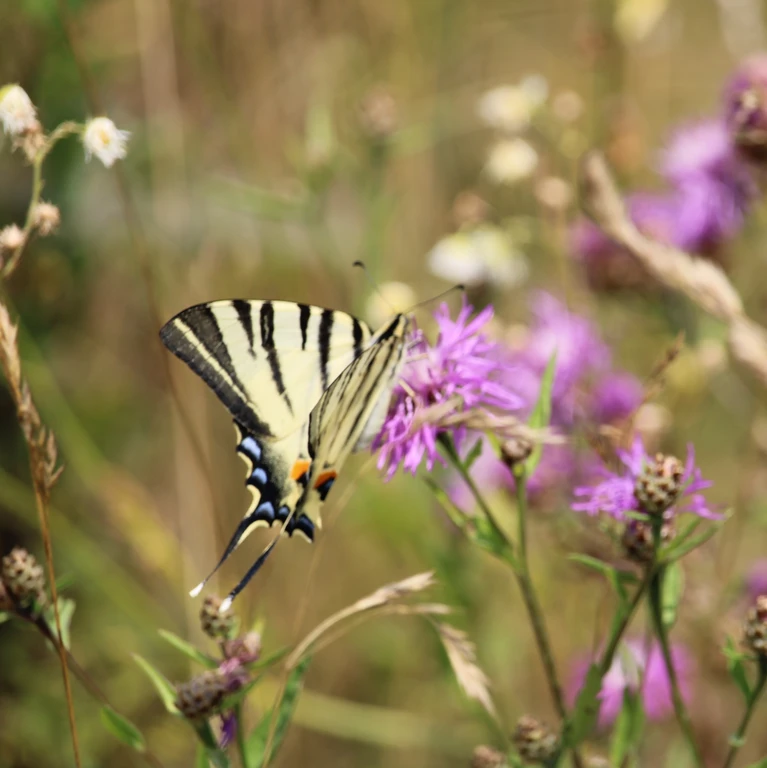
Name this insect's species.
Iphiclides podalirius
